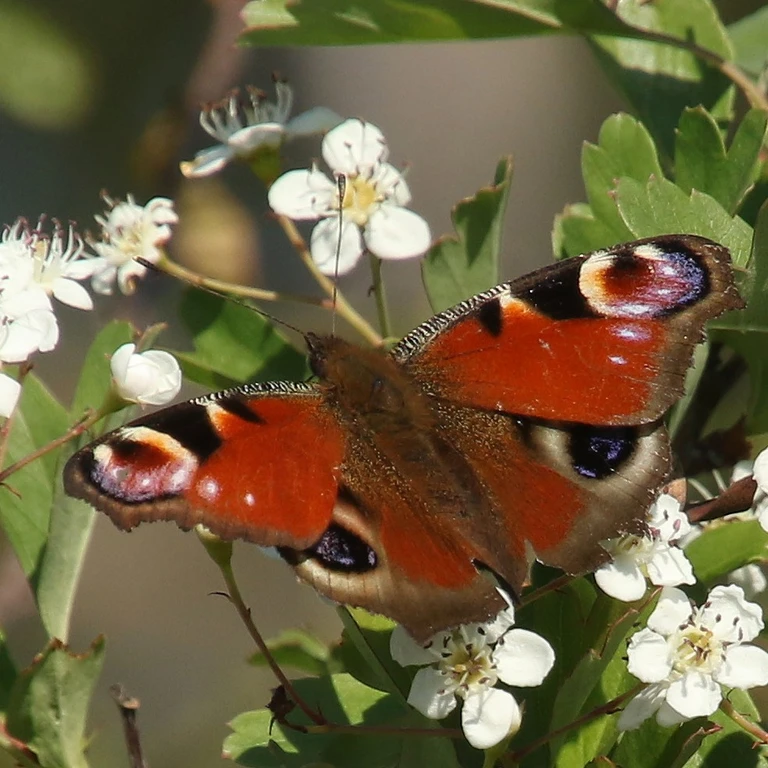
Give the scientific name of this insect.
Aglais io
